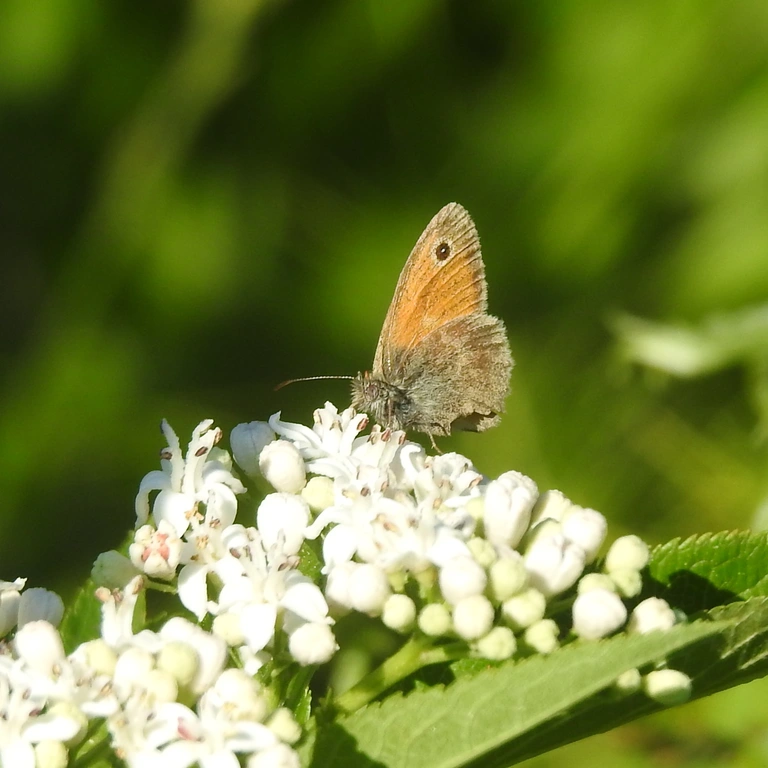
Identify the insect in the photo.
Coenonympha pamphilus
